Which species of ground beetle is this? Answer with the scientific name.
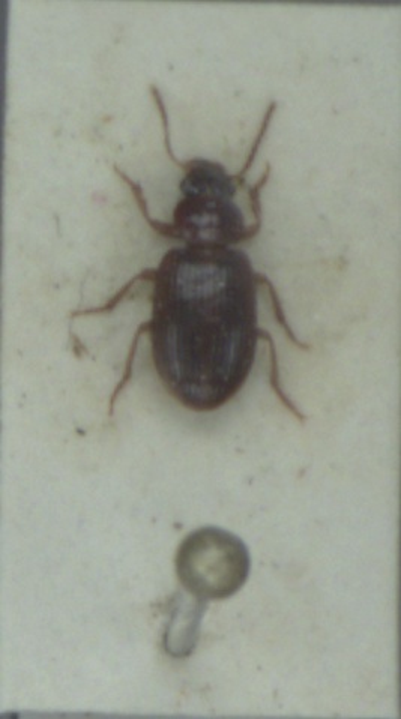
Bradycellus verbasci
